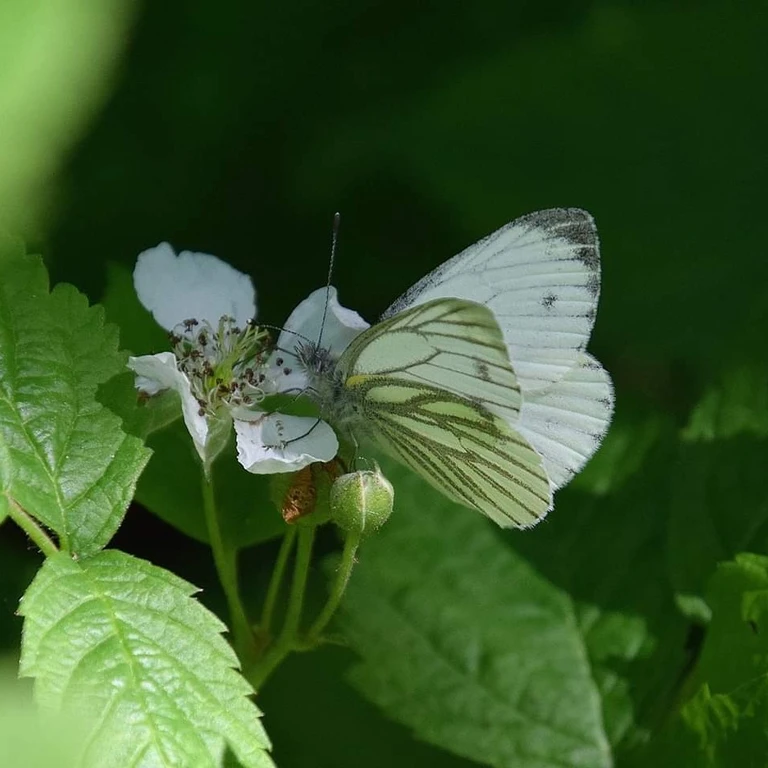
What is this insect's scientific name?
Pieris napi
